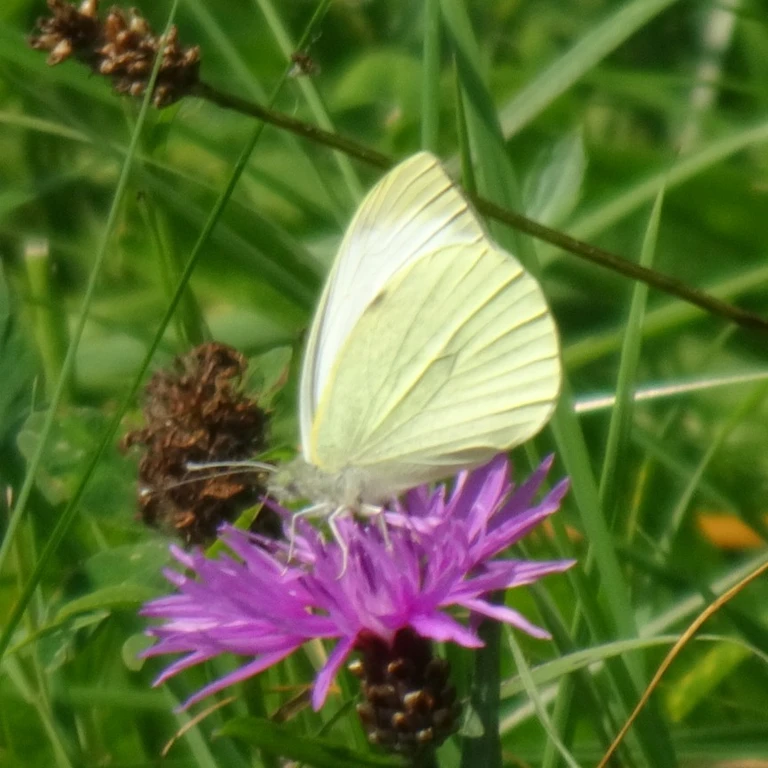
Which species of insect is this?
Pieris brassicae
